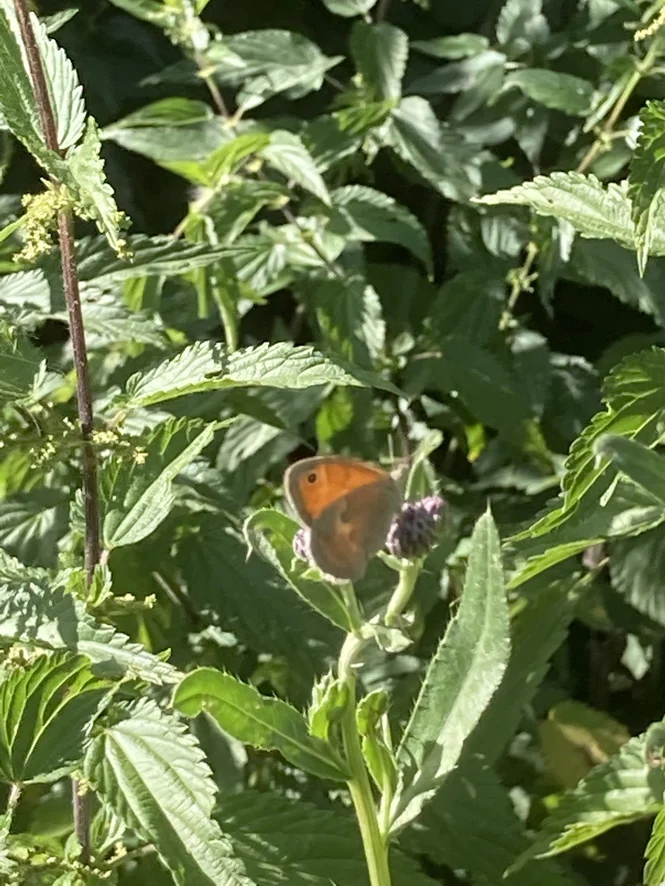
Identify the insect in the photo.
Coenonympha pamphilus
